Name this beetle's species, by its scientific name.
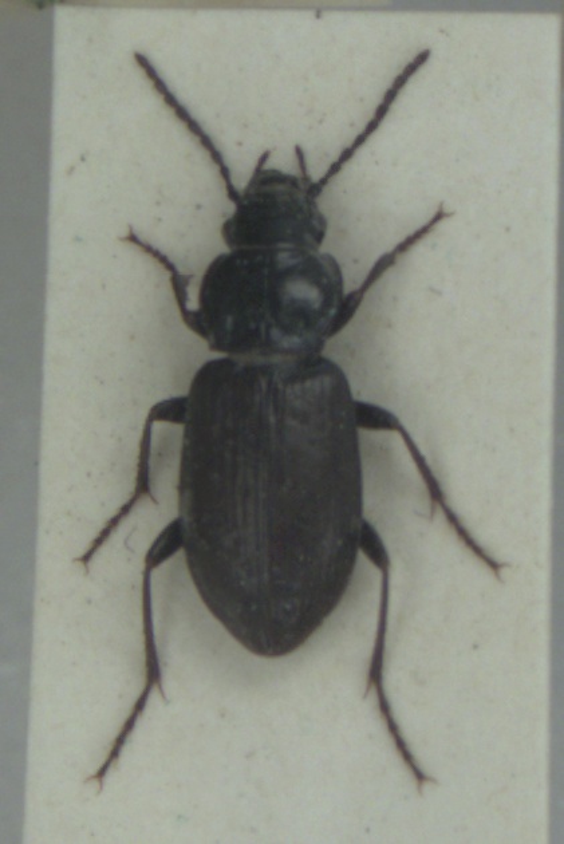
Pterostichus adstrictus
